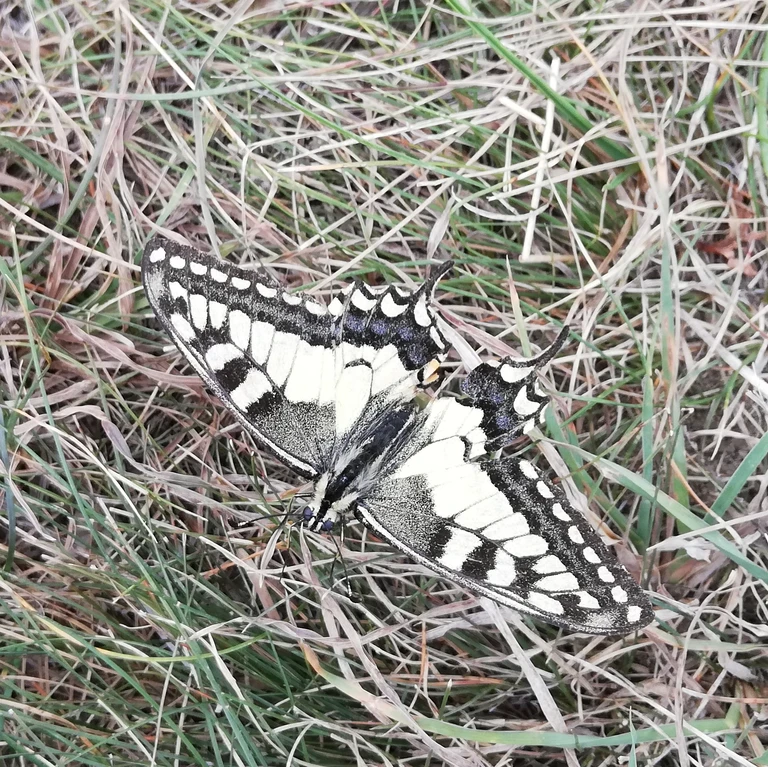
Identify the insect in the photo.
Papilio machaon
